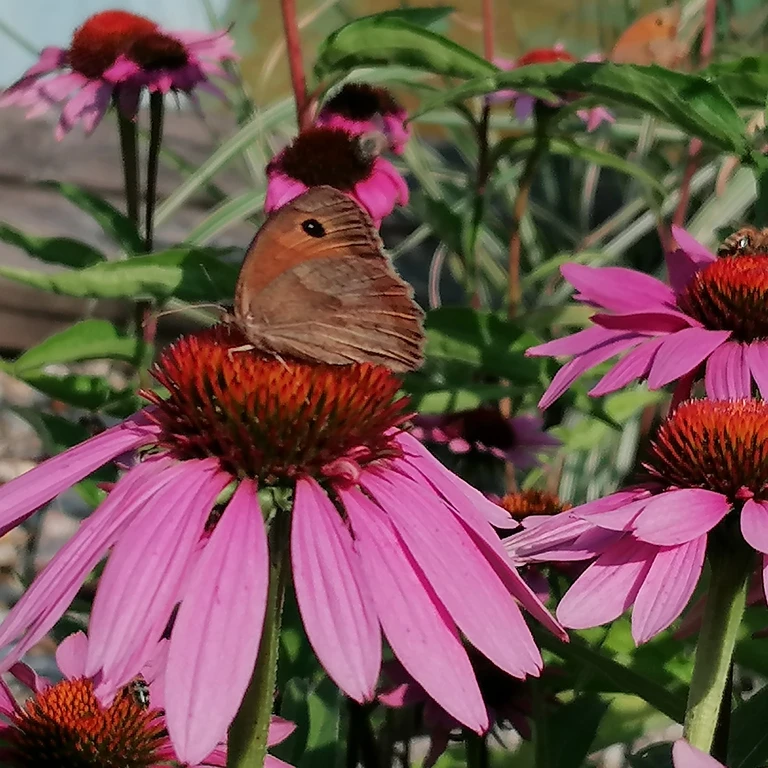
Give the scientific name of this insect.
Maniola jurtina
